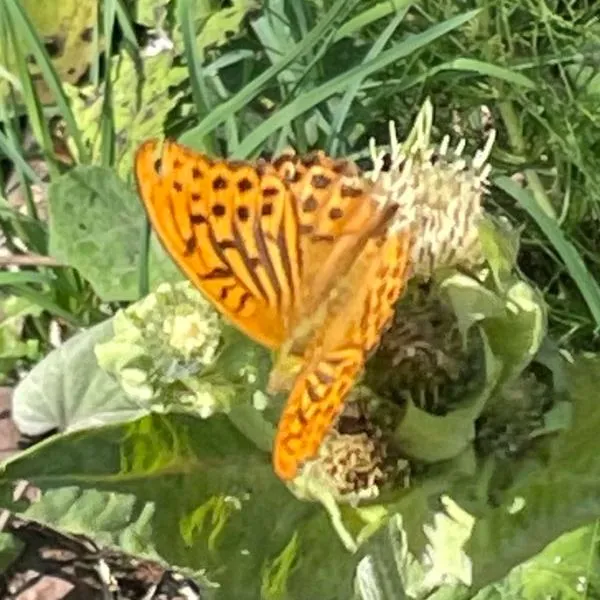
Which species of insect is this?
Argynnis paphia
